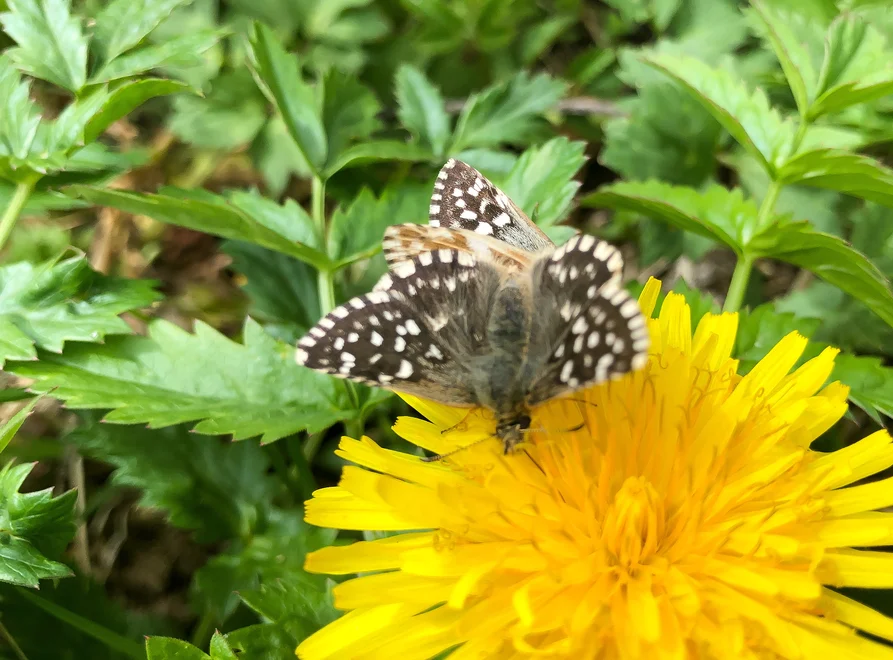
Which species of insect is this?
Pyrgus malvae
